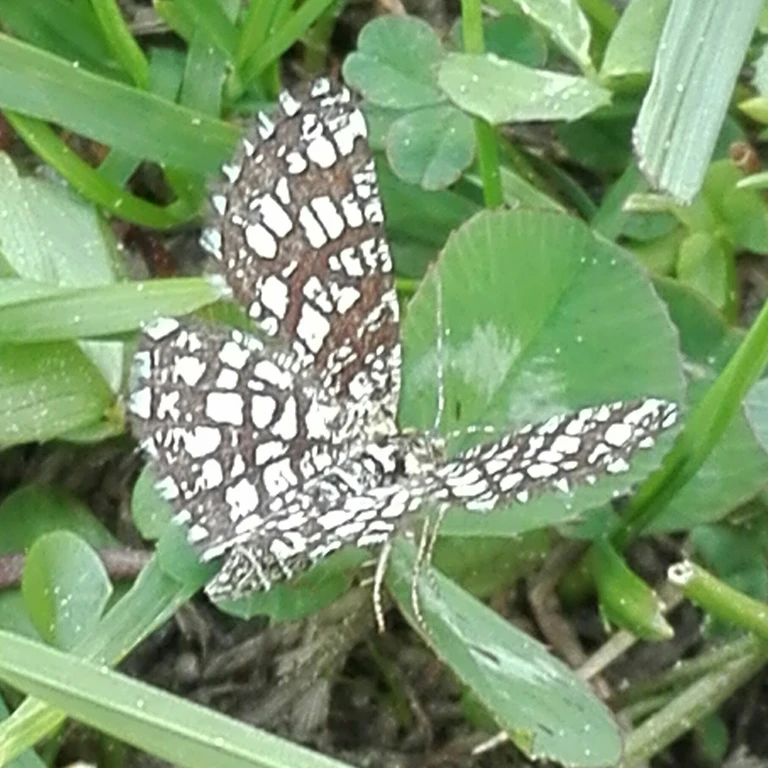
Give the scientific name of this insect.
Chiasmia clathrata
